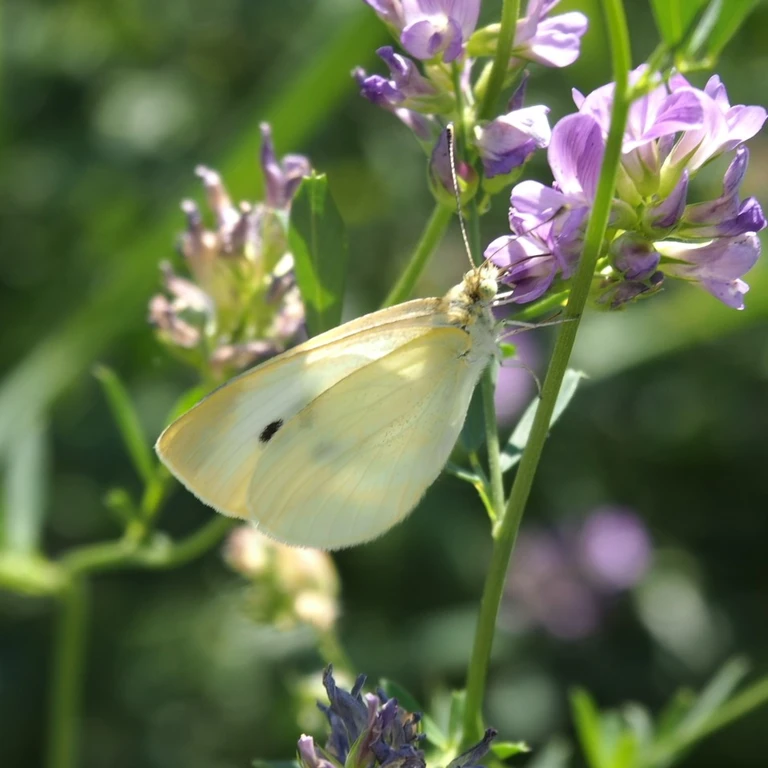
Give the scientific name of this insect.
Pieris rapae
